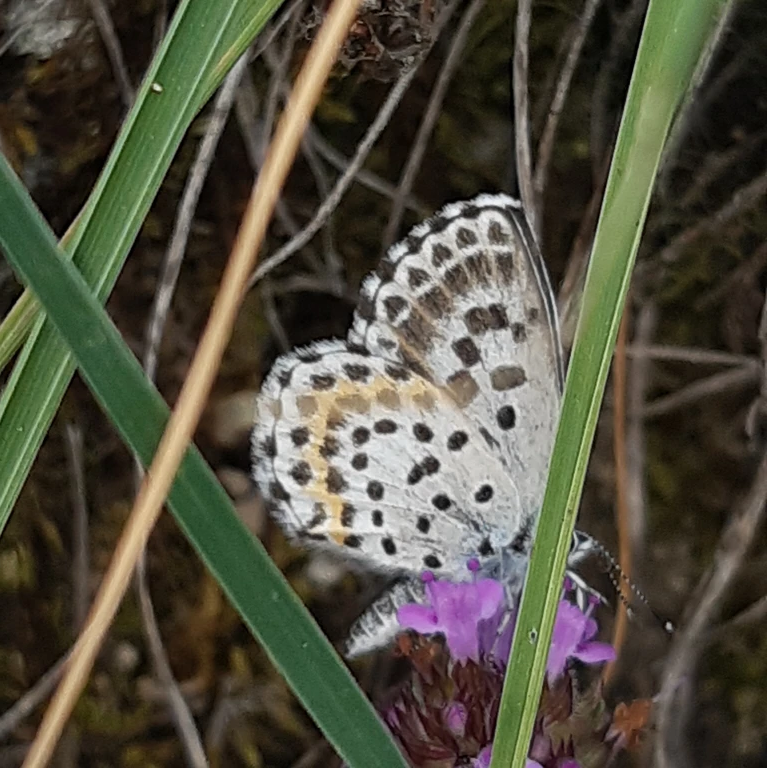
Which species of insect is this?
Scolitantides orion
